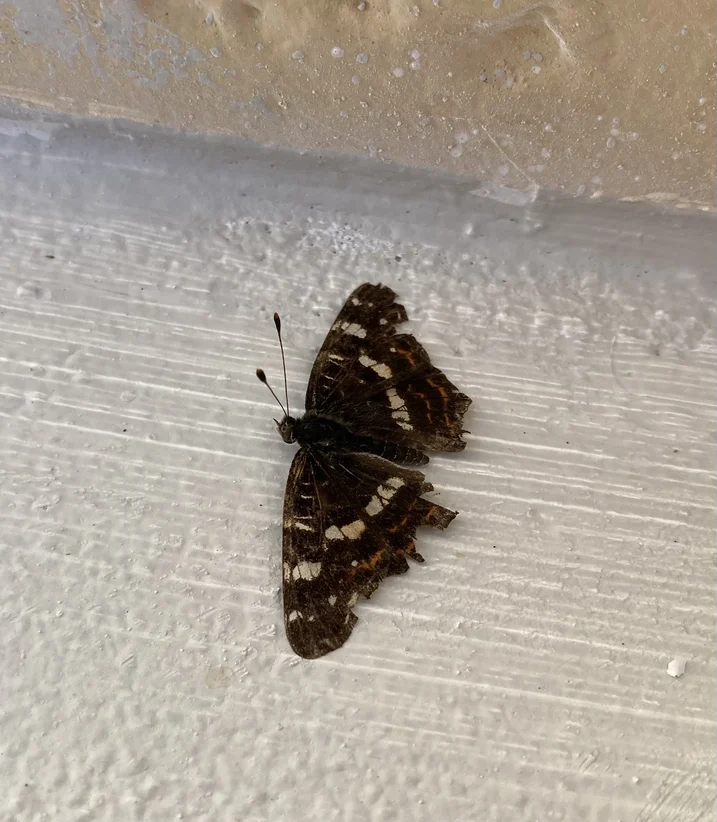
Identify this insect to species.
Araschnia levana
